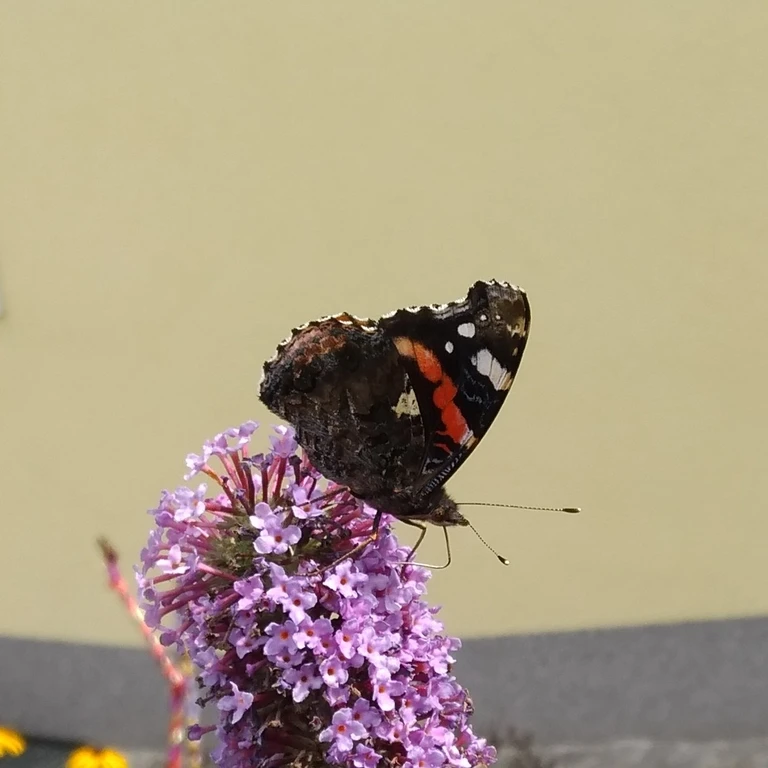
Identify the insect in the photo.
Vanessa atalanta
